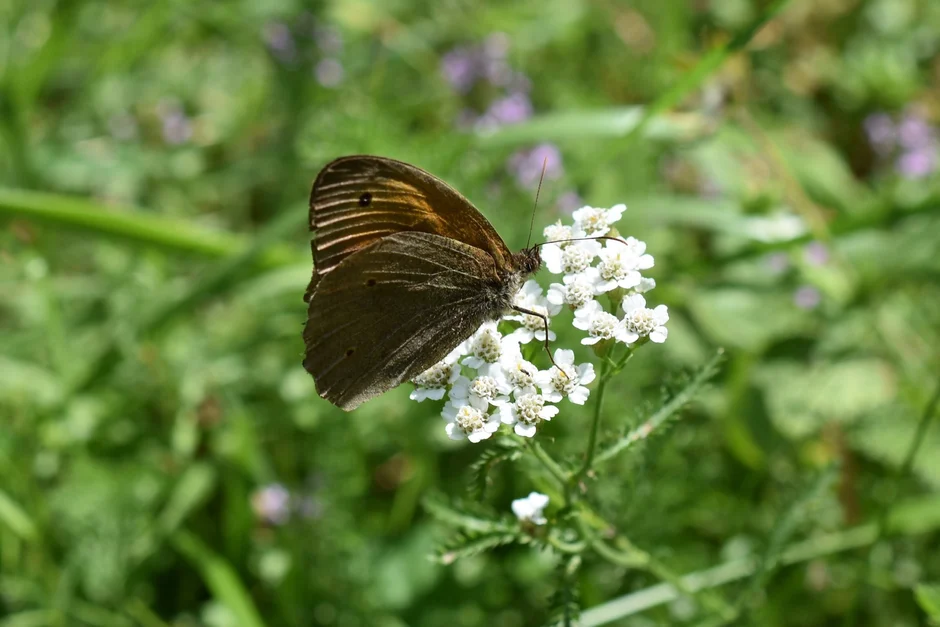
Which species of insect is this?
Maniola jurtina
